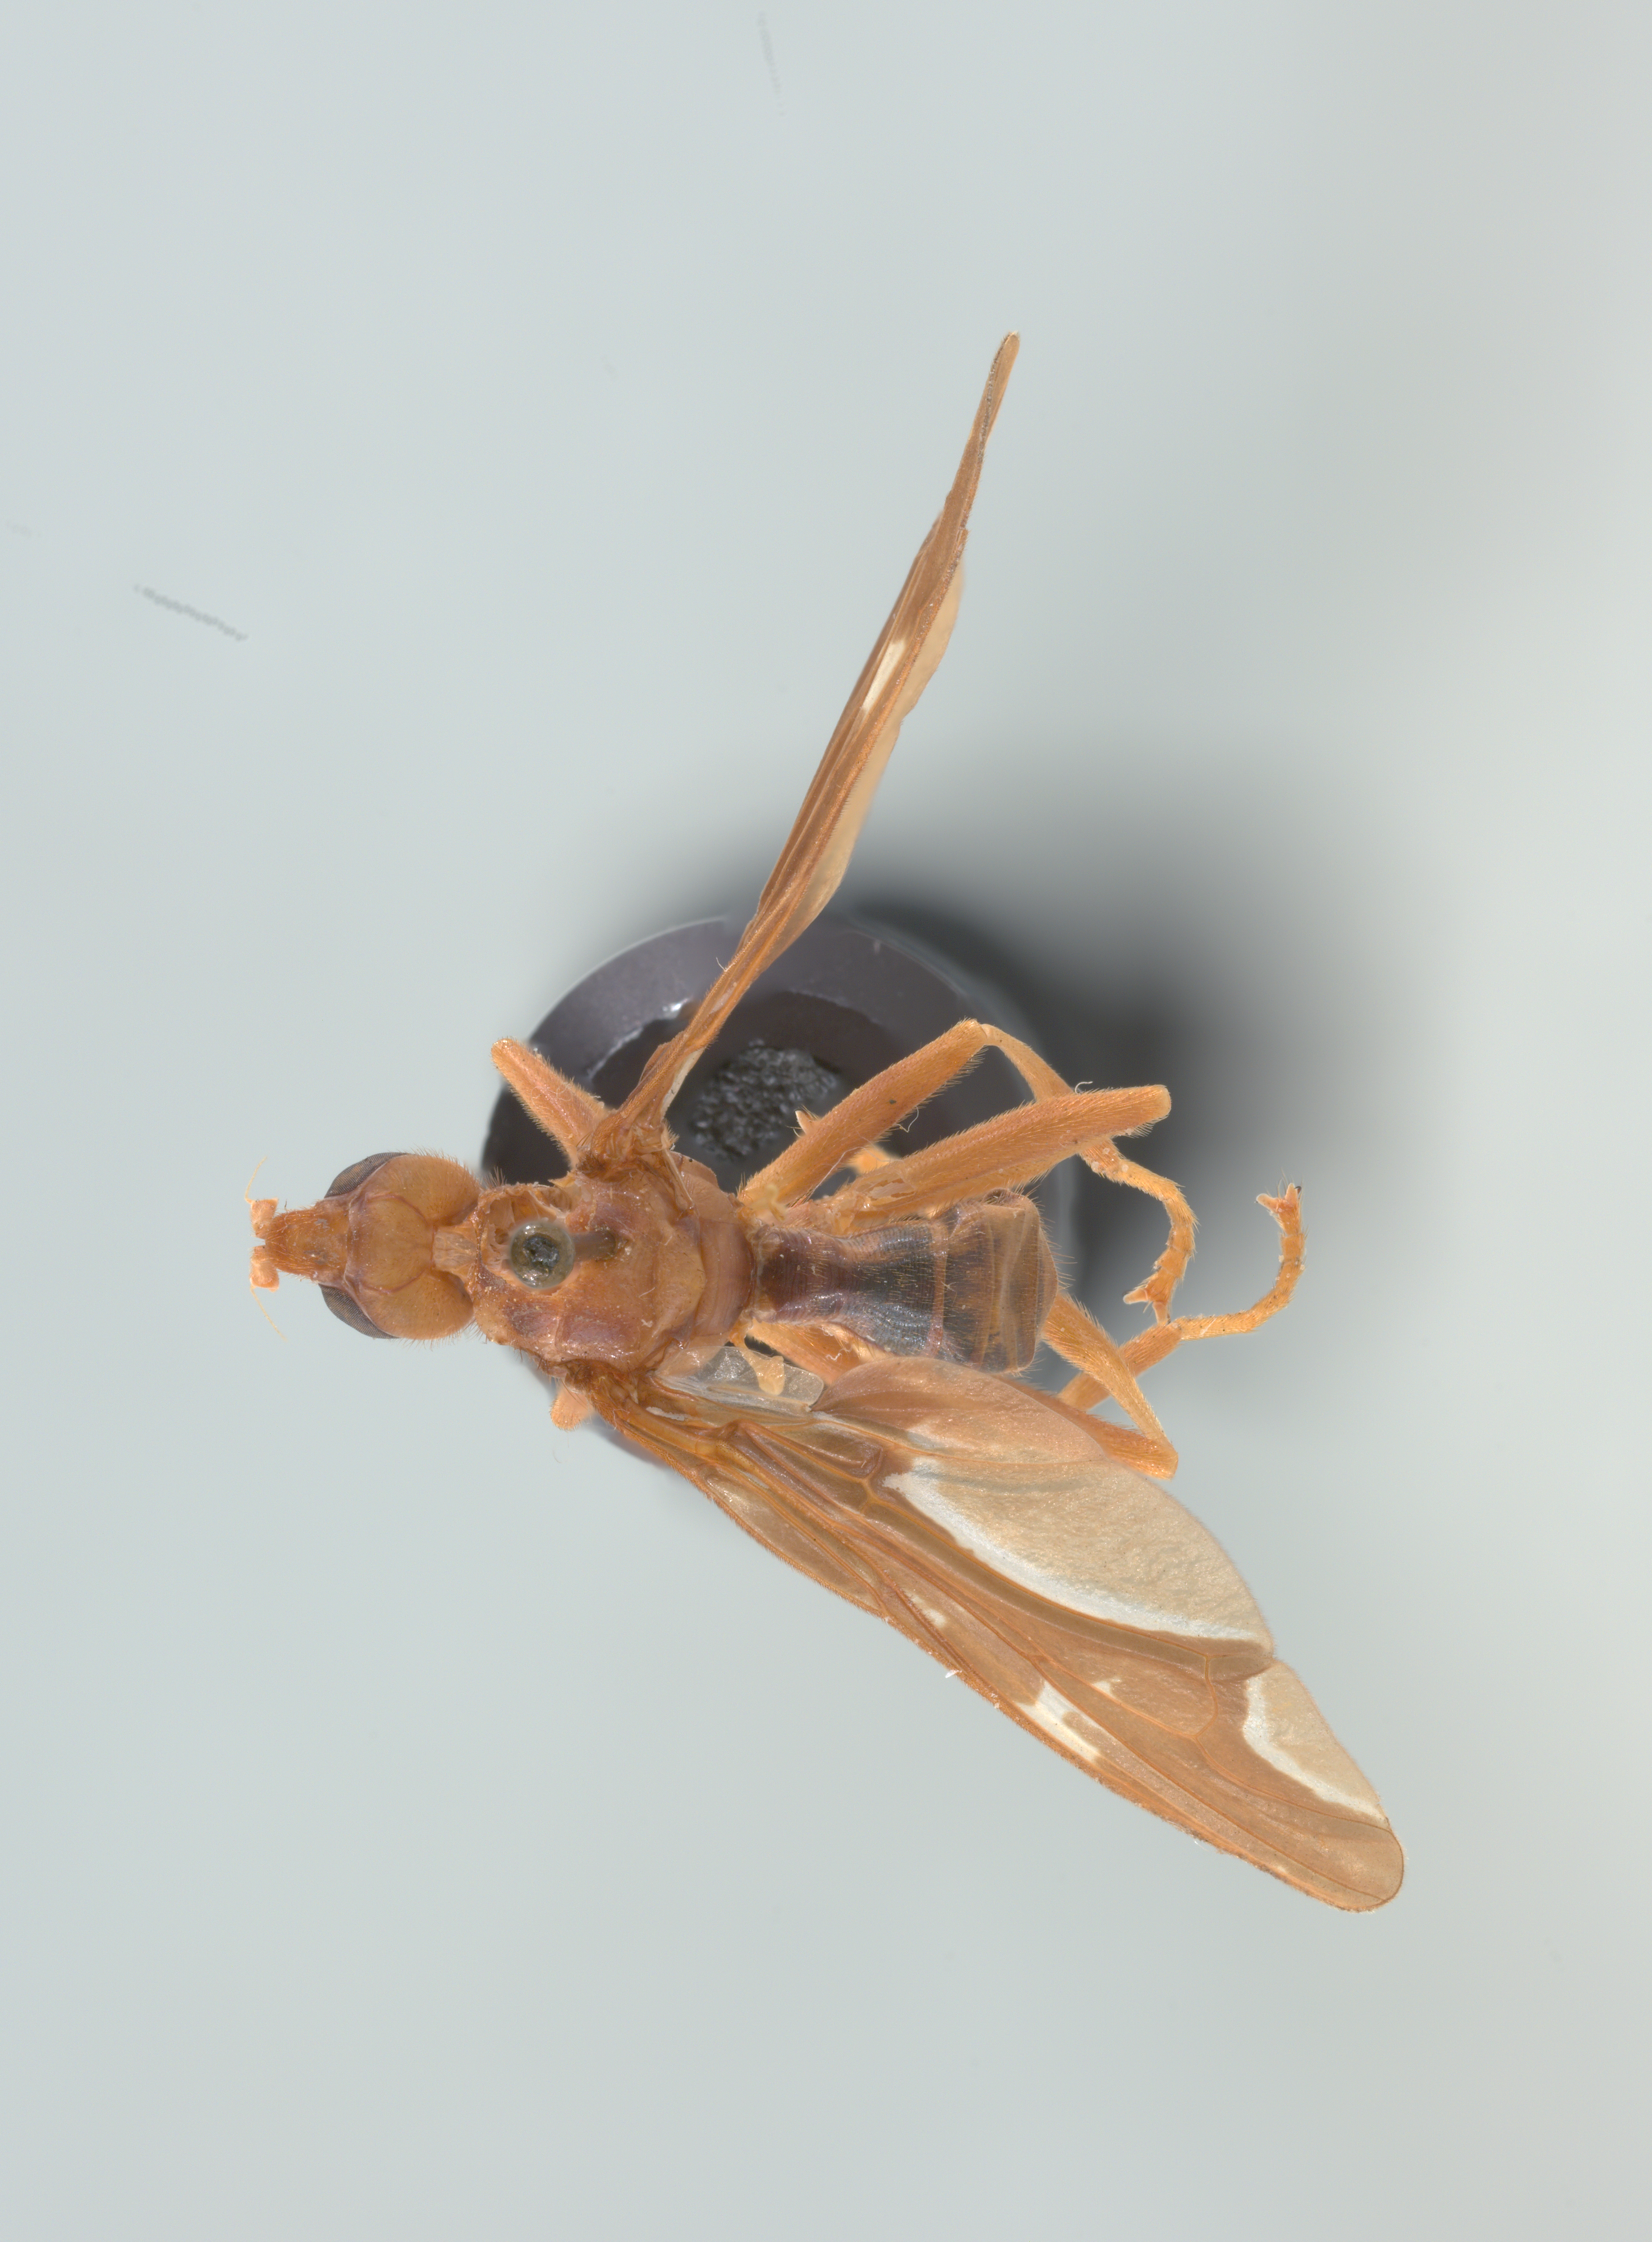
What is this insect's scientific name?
Pyrgota undata
